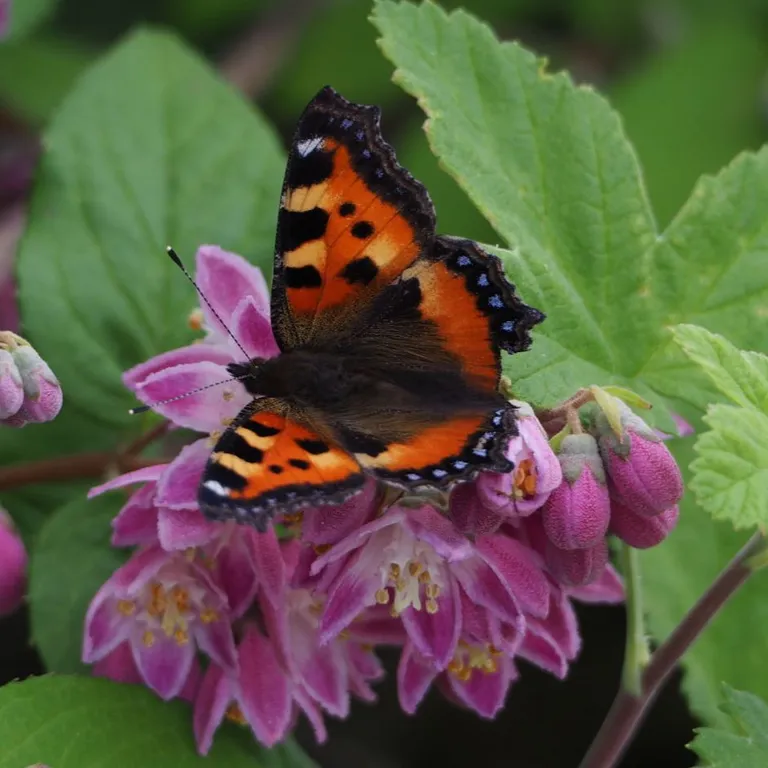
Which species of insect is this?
Aglais urticae
